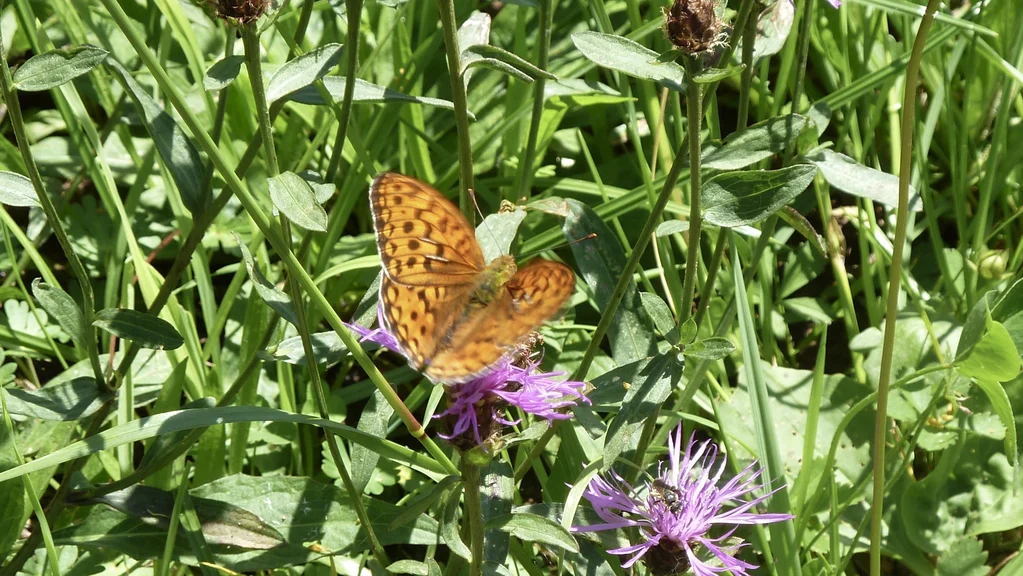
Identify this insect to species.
Fabriciana adippe
